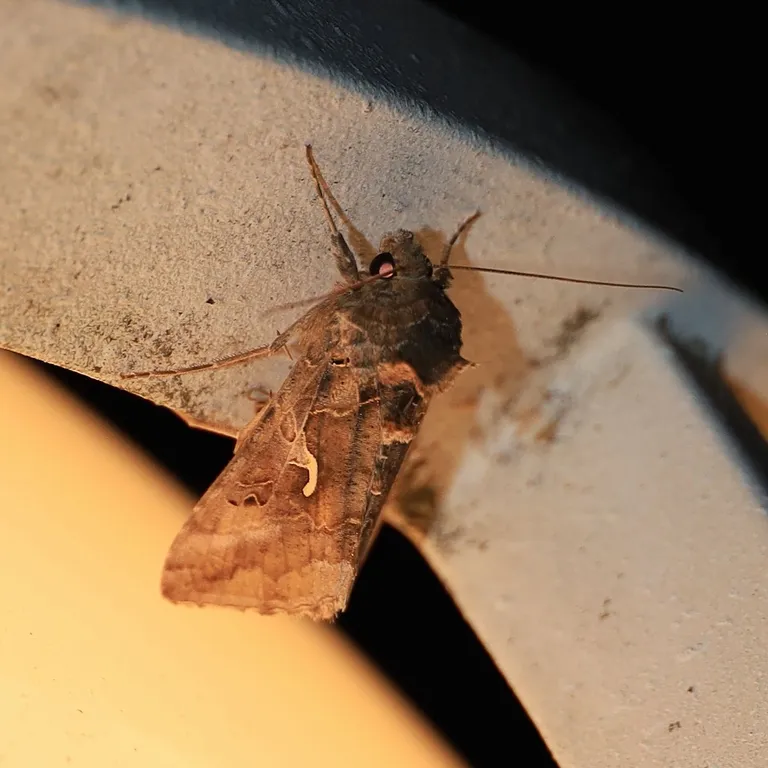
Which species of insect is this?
Autographa gamma
